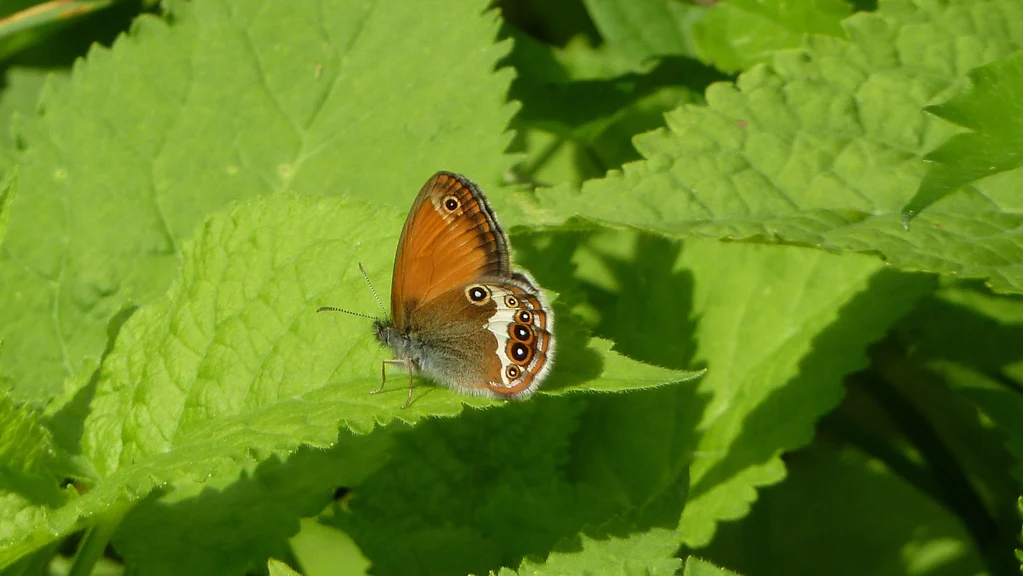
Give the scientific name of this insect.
Coenonympha arcania
